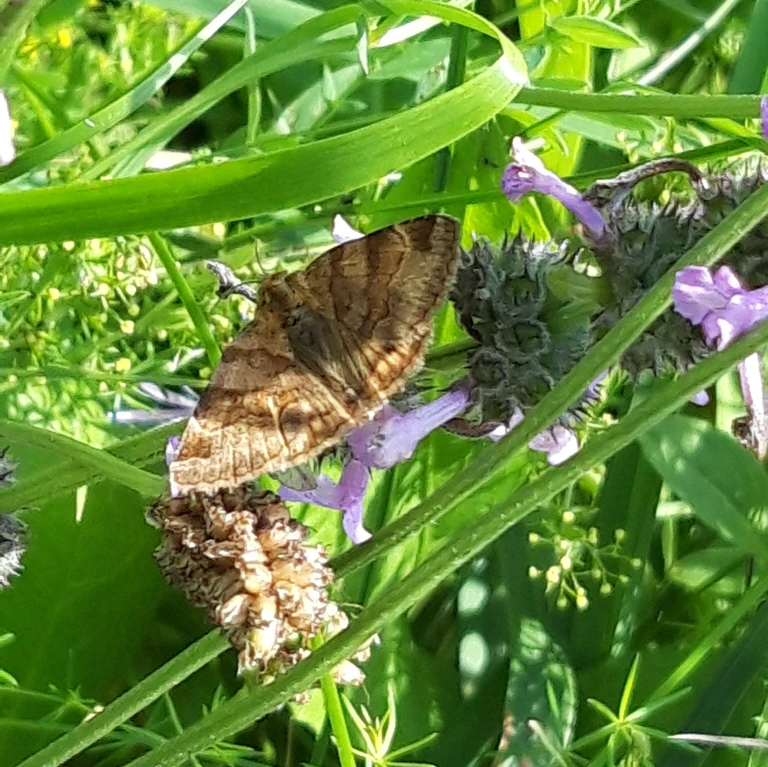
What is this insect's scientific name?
Euclidia glyphica
